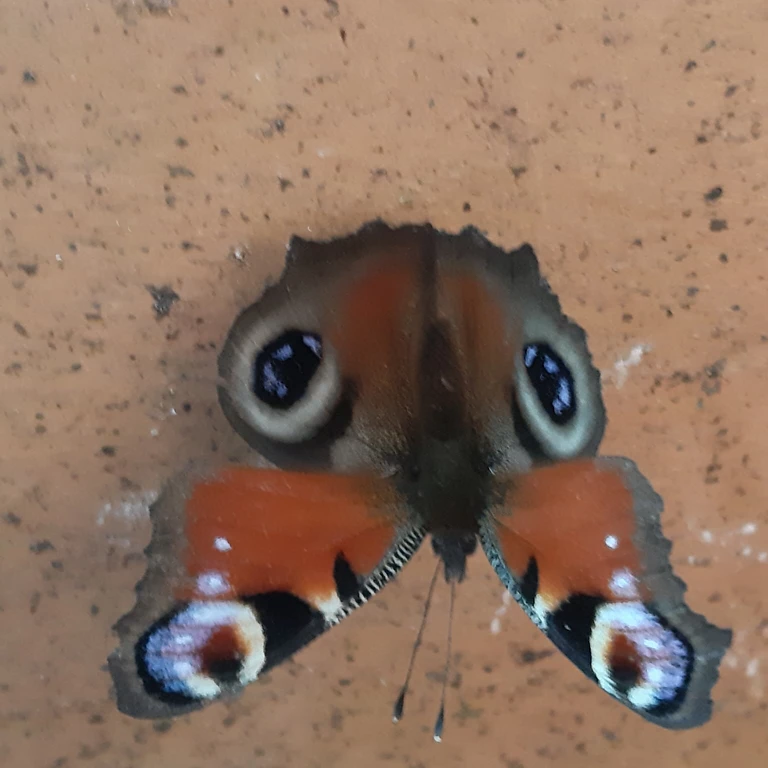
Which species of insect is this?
Aglais io
